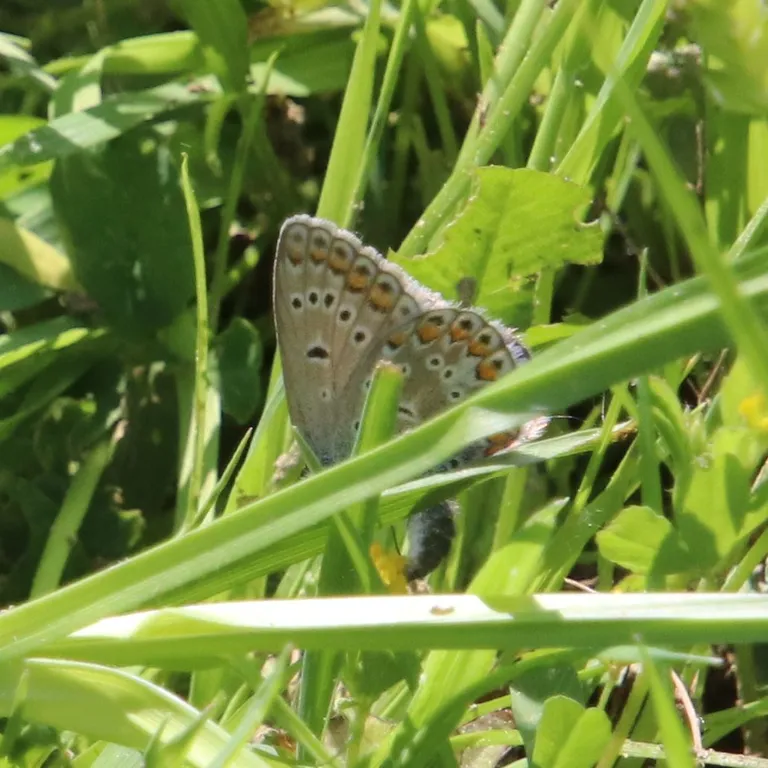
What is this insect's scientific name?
Polyommatus icarus
